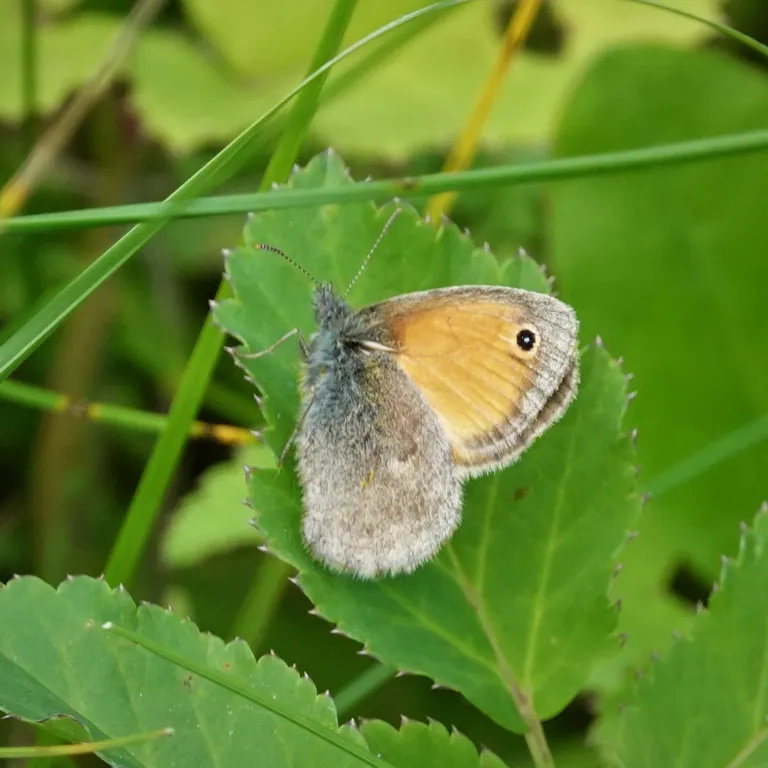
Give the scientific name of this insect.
Coenonympha pamphilus
